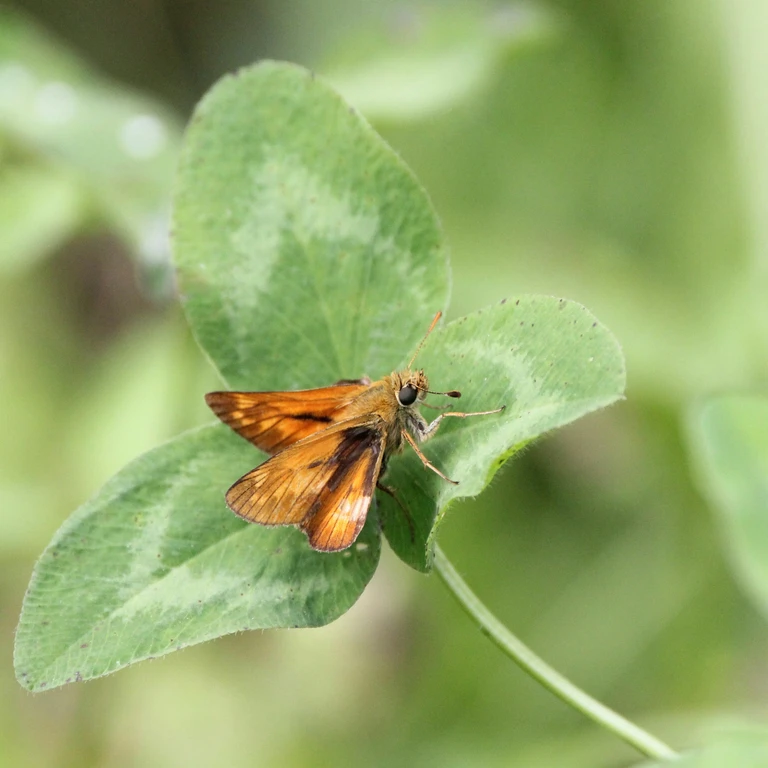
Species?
Ochlodes sylvanus (also Ochlodes venata)
